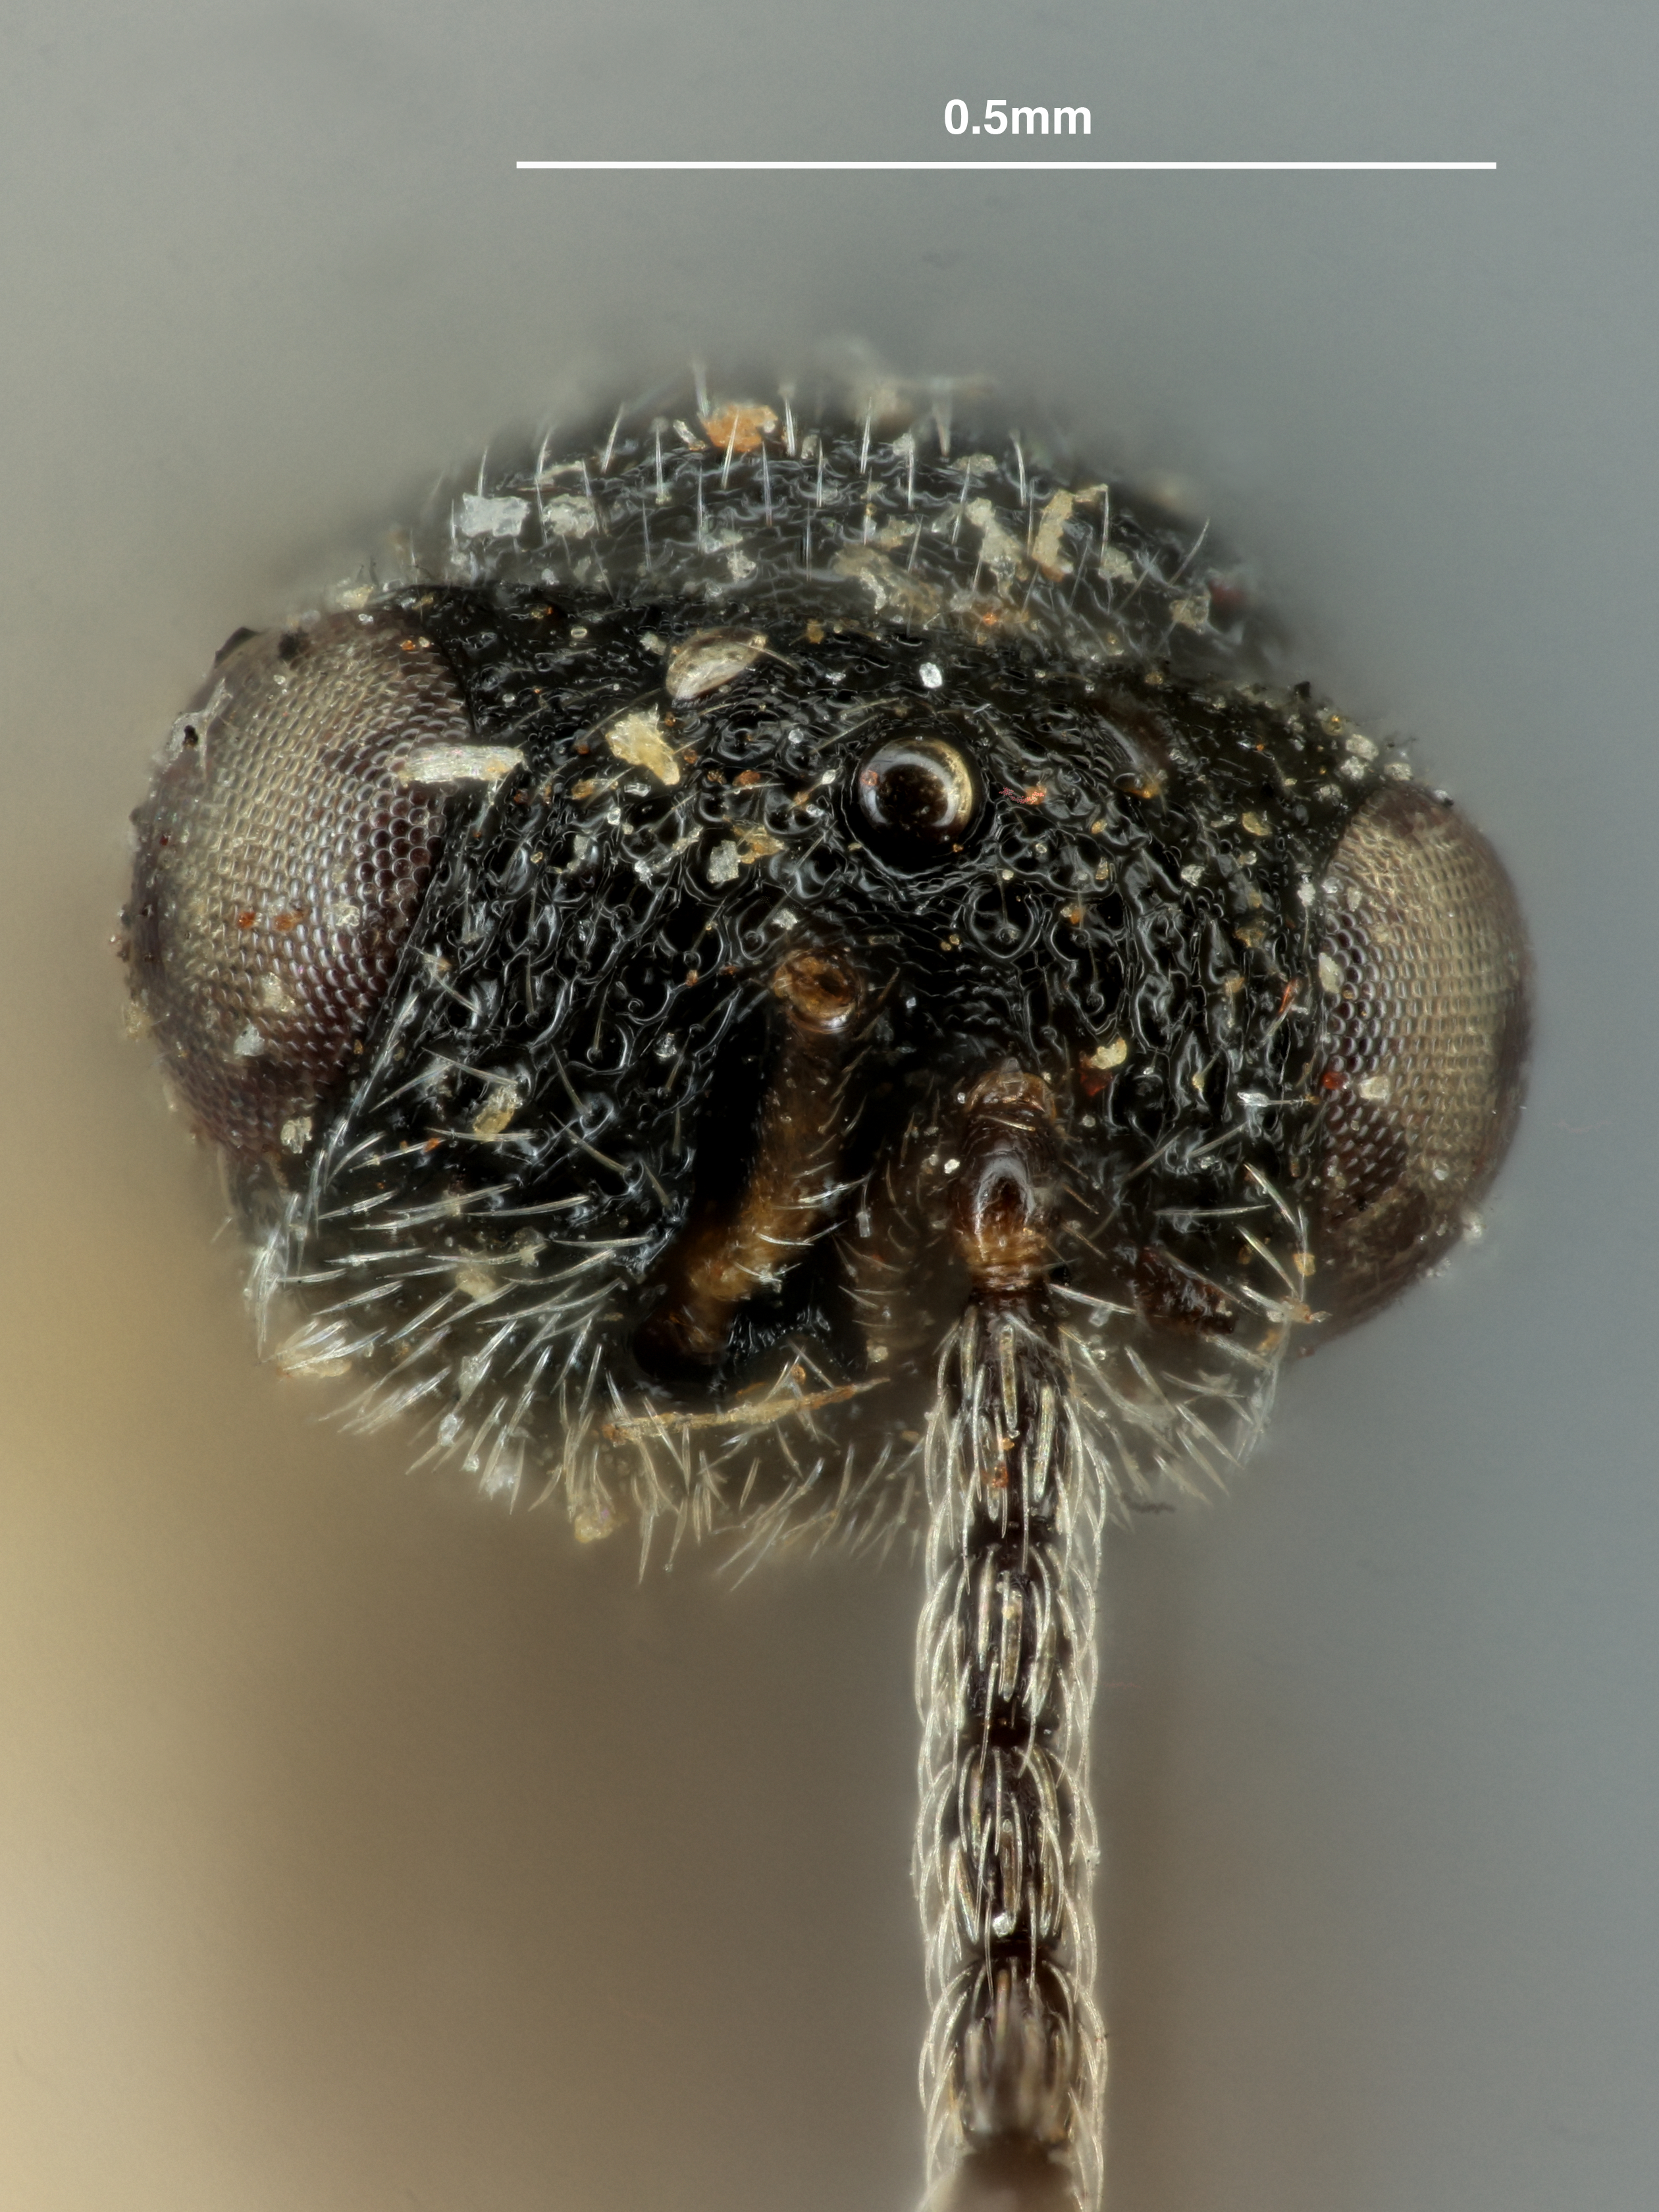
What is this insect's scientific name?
Eurytoma magdalidis
